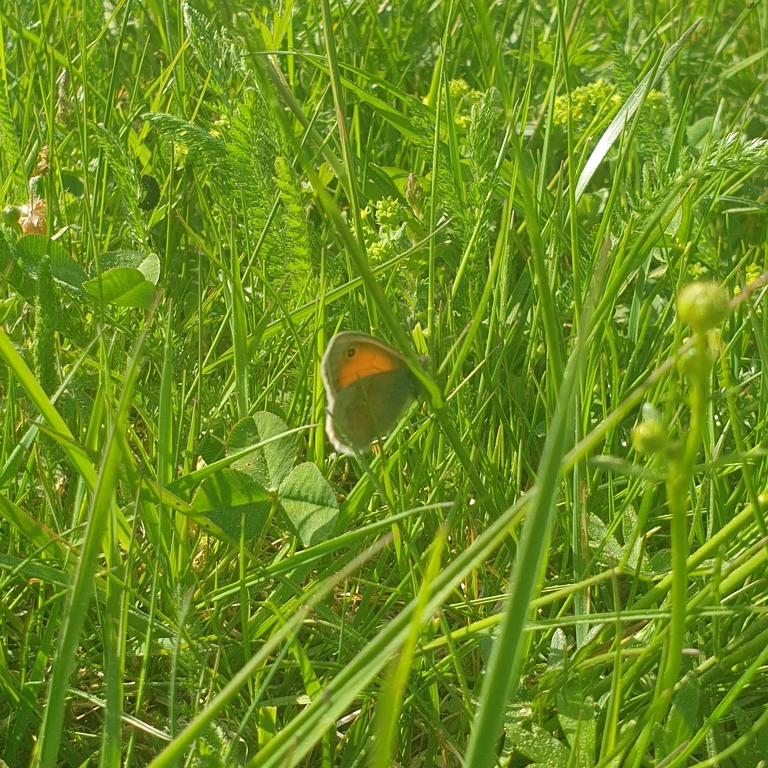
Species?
Coenonympha pamphilus
